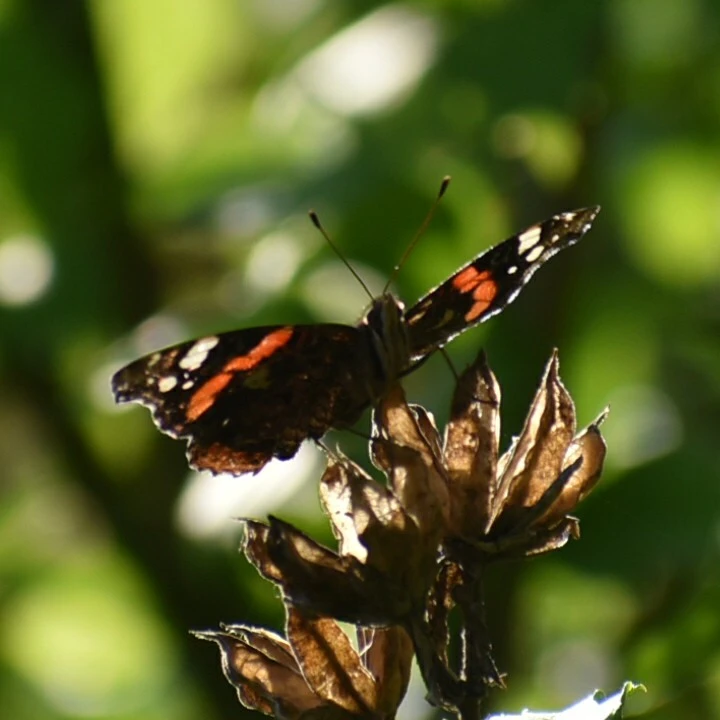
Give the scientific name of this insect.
Vanessa atalanta
